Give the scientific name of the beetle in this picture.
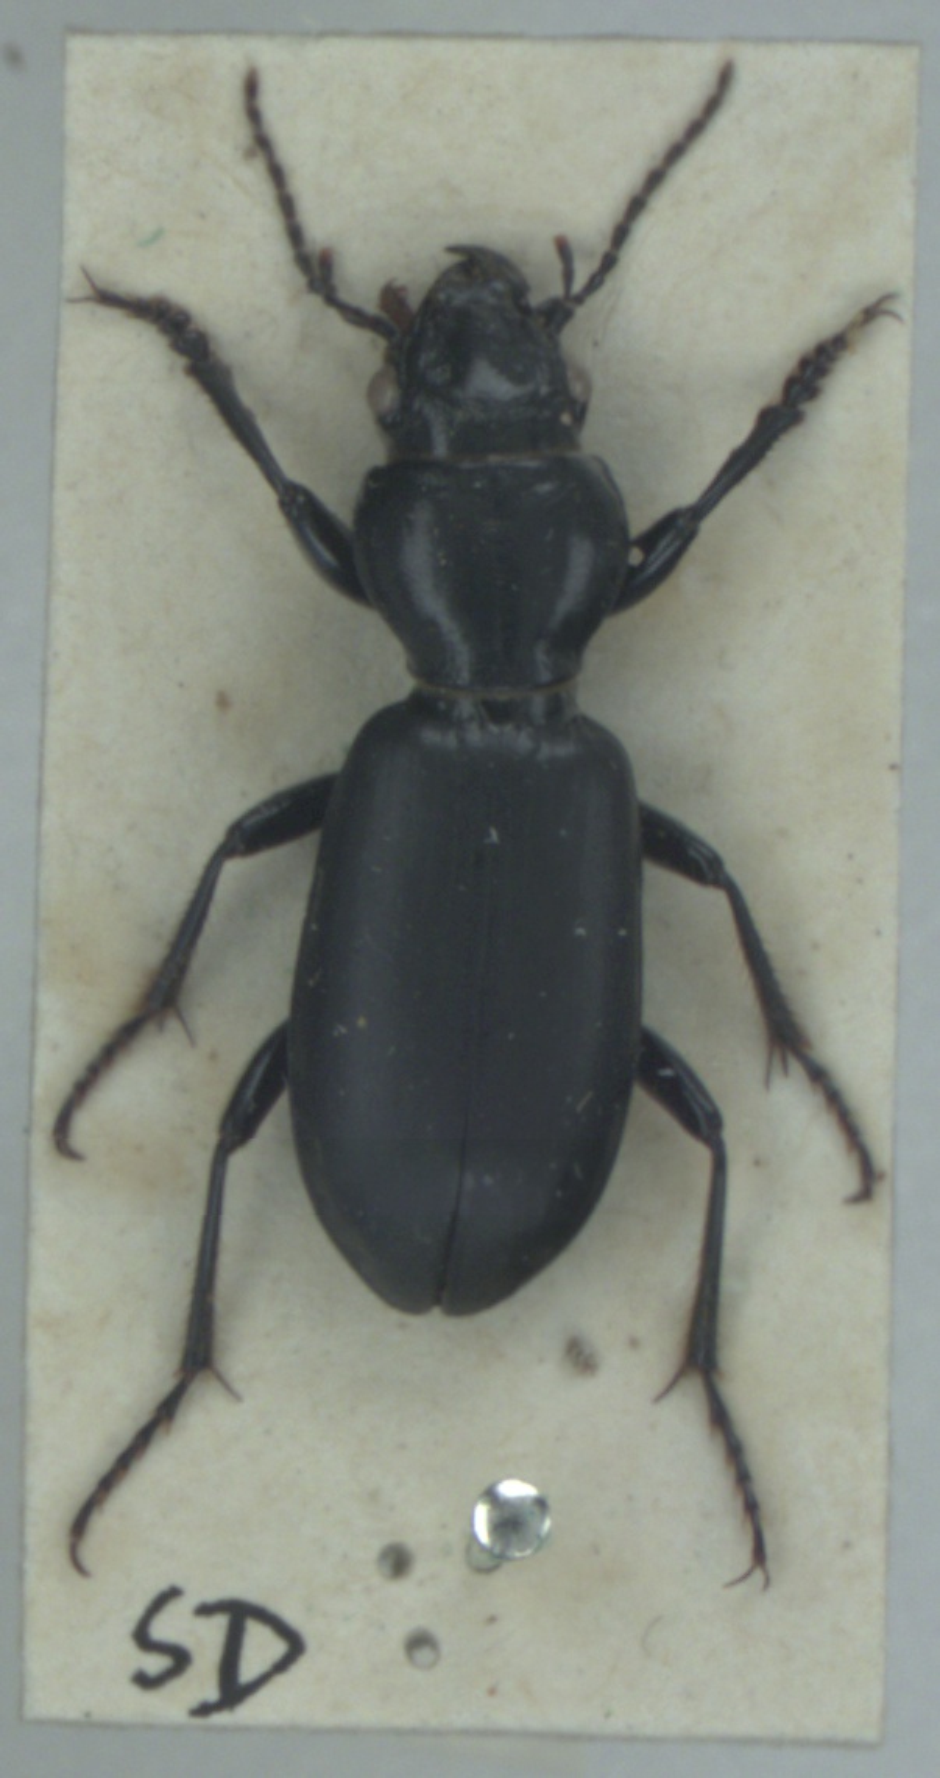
Broscus cephalotes
